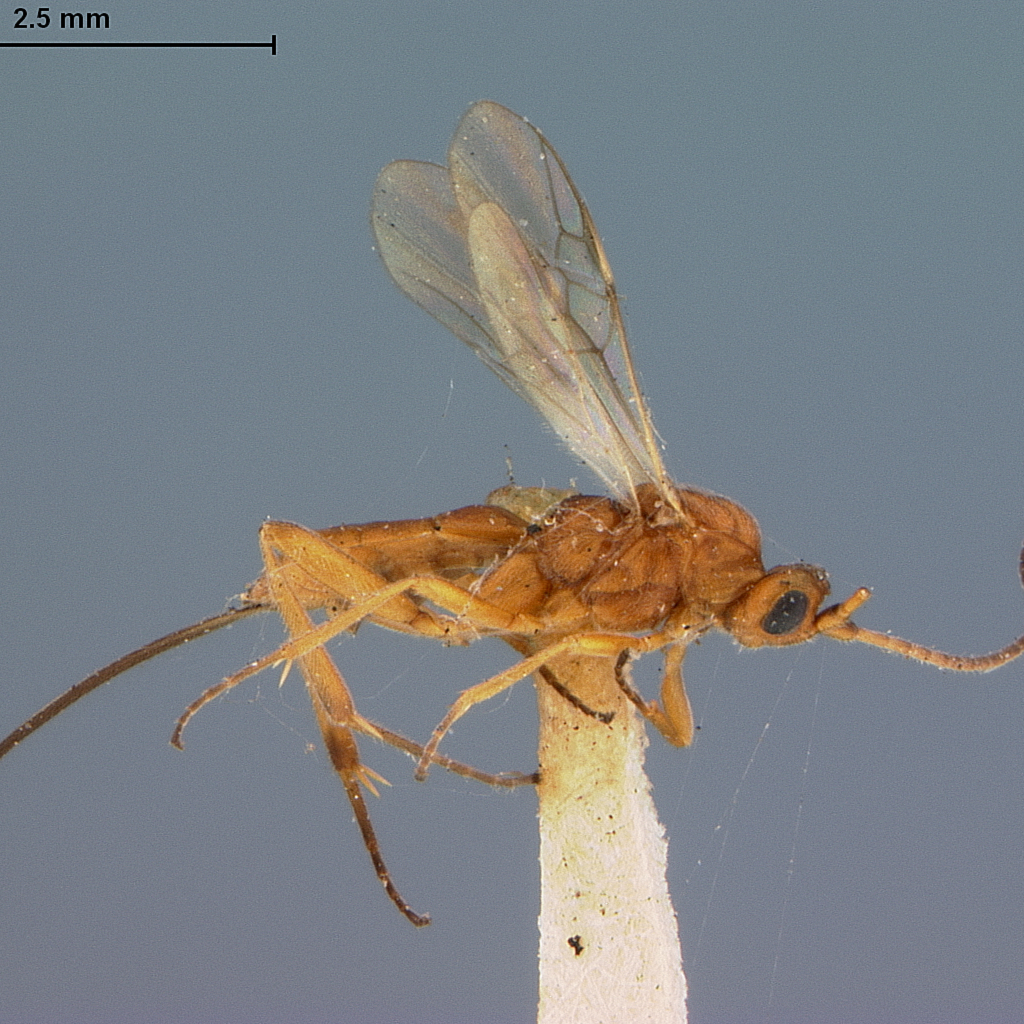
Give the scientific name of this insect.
Orgilus gelechiavora
